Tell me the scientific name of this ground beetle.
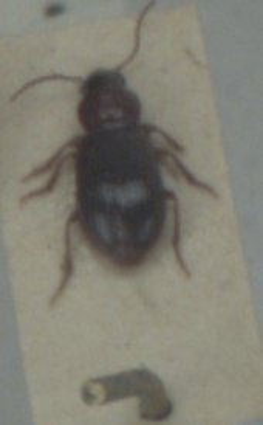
Bradycellus caucasicus
